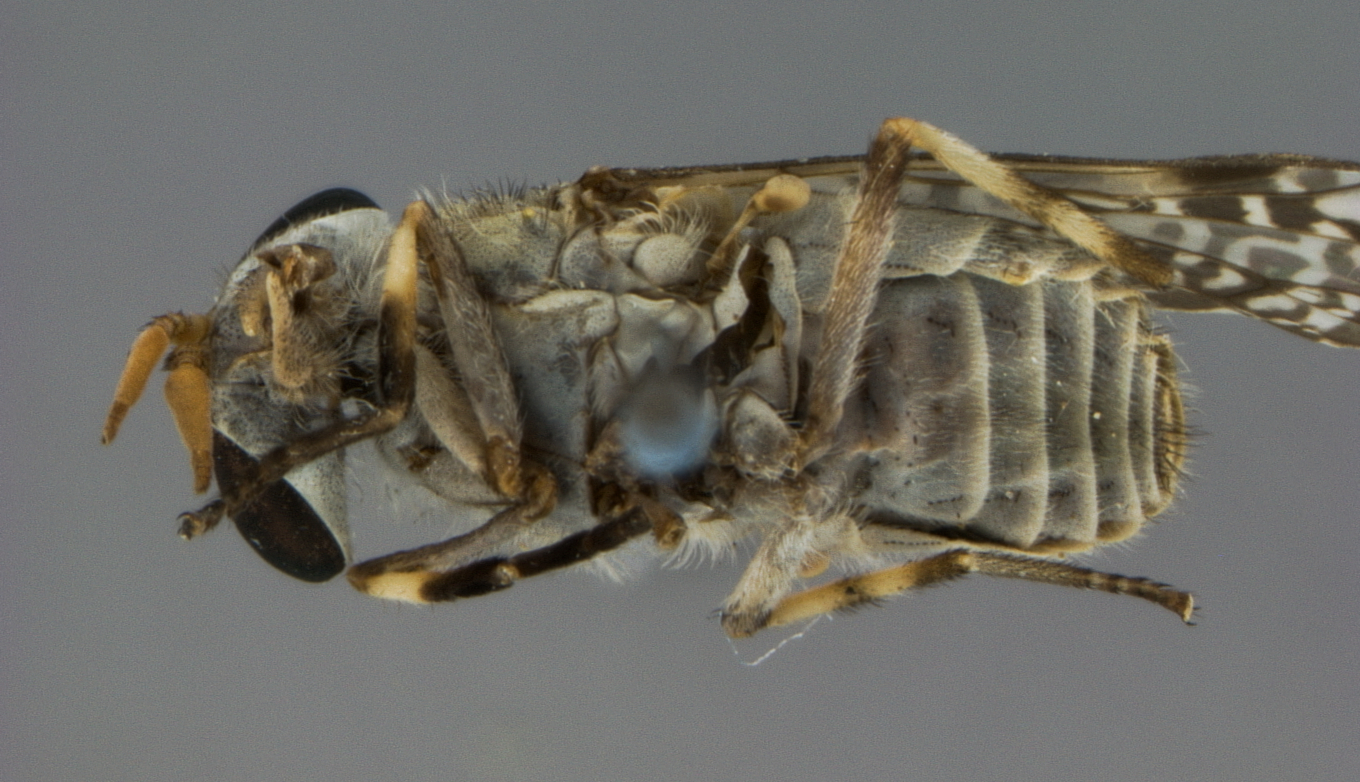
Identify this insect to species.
Haematopota whartoni
